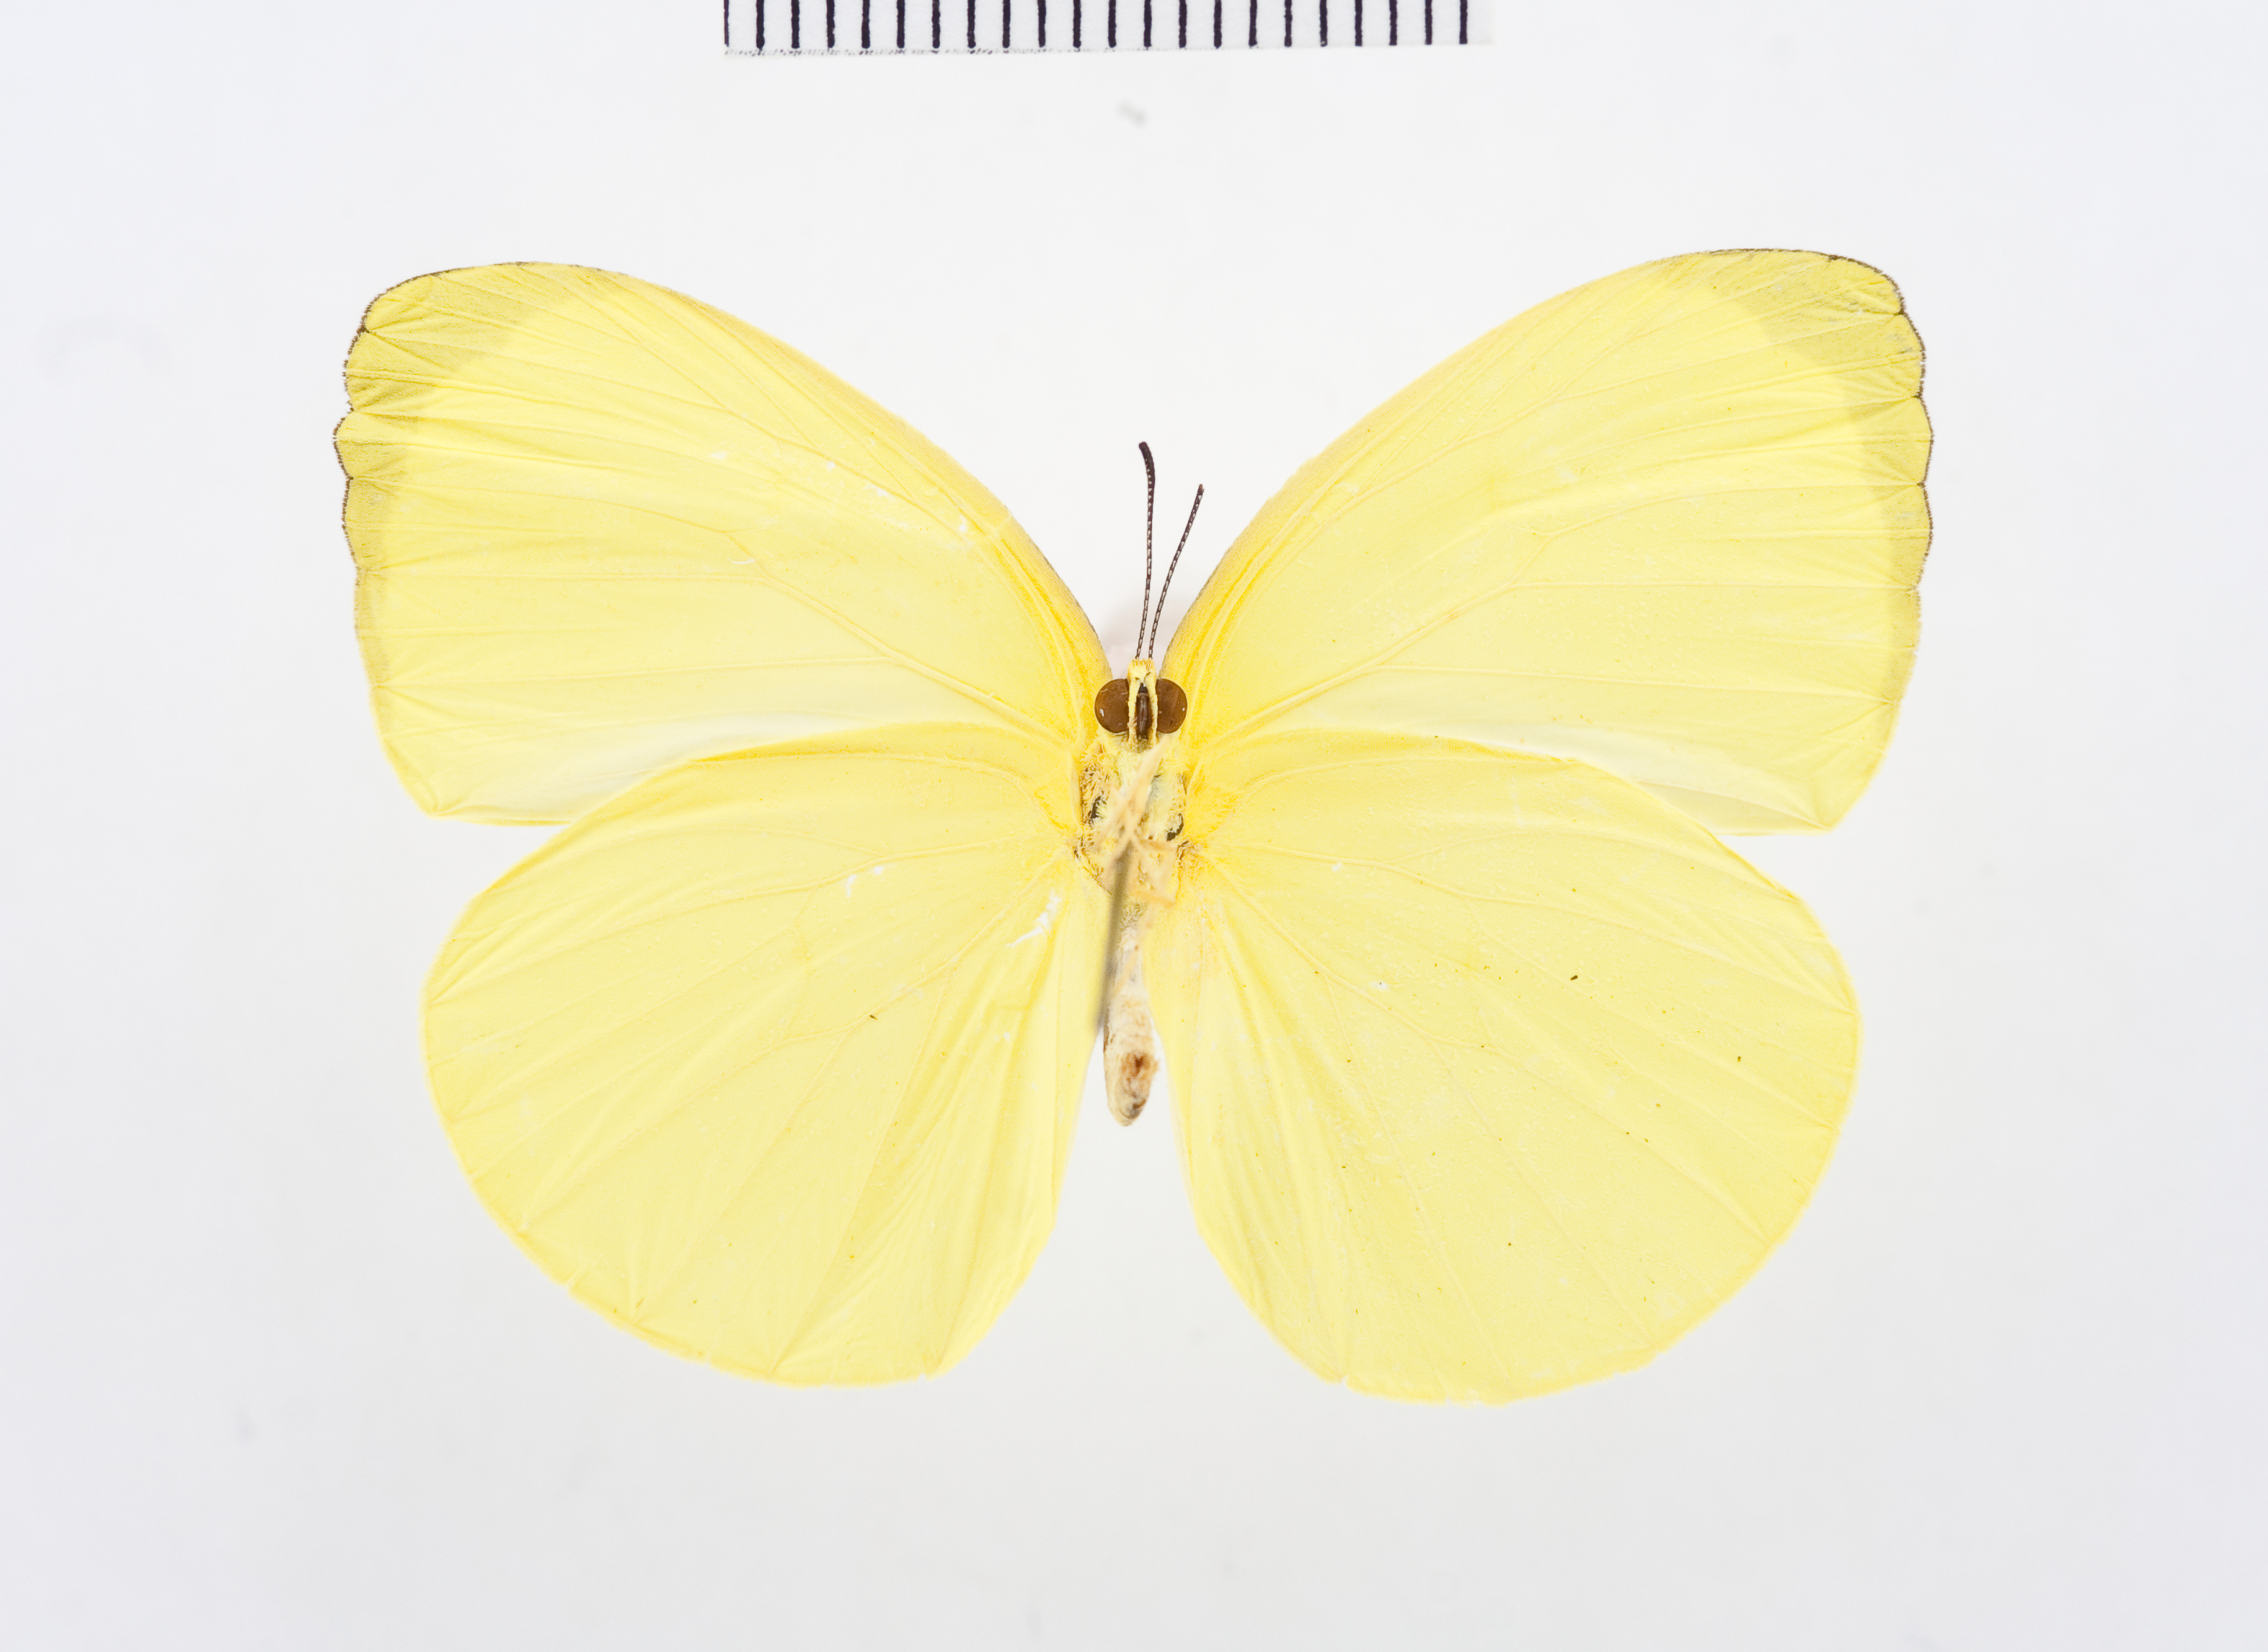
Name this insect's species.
Gandaca harina
